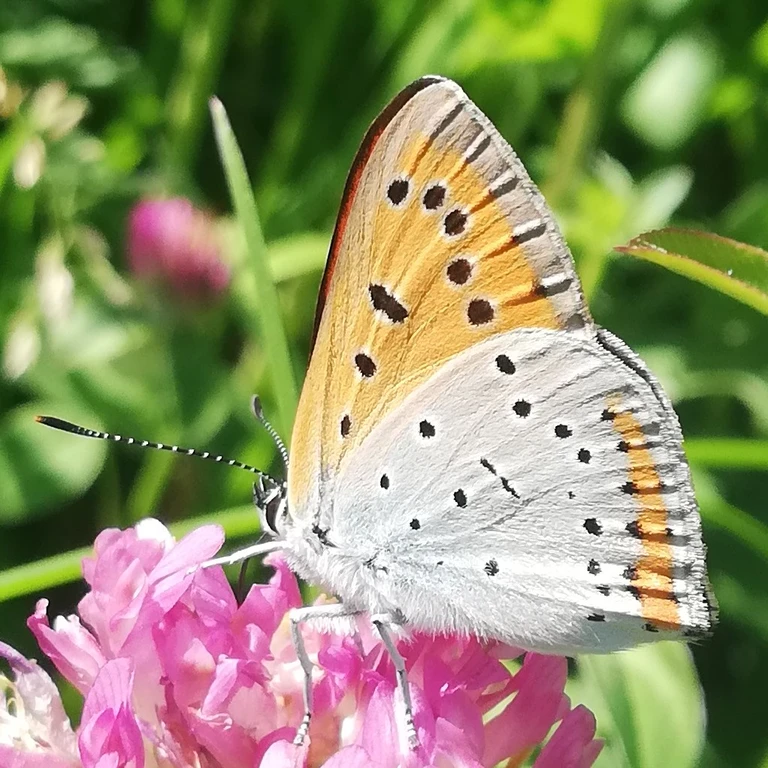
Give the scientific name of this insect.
Lycaena dispar
